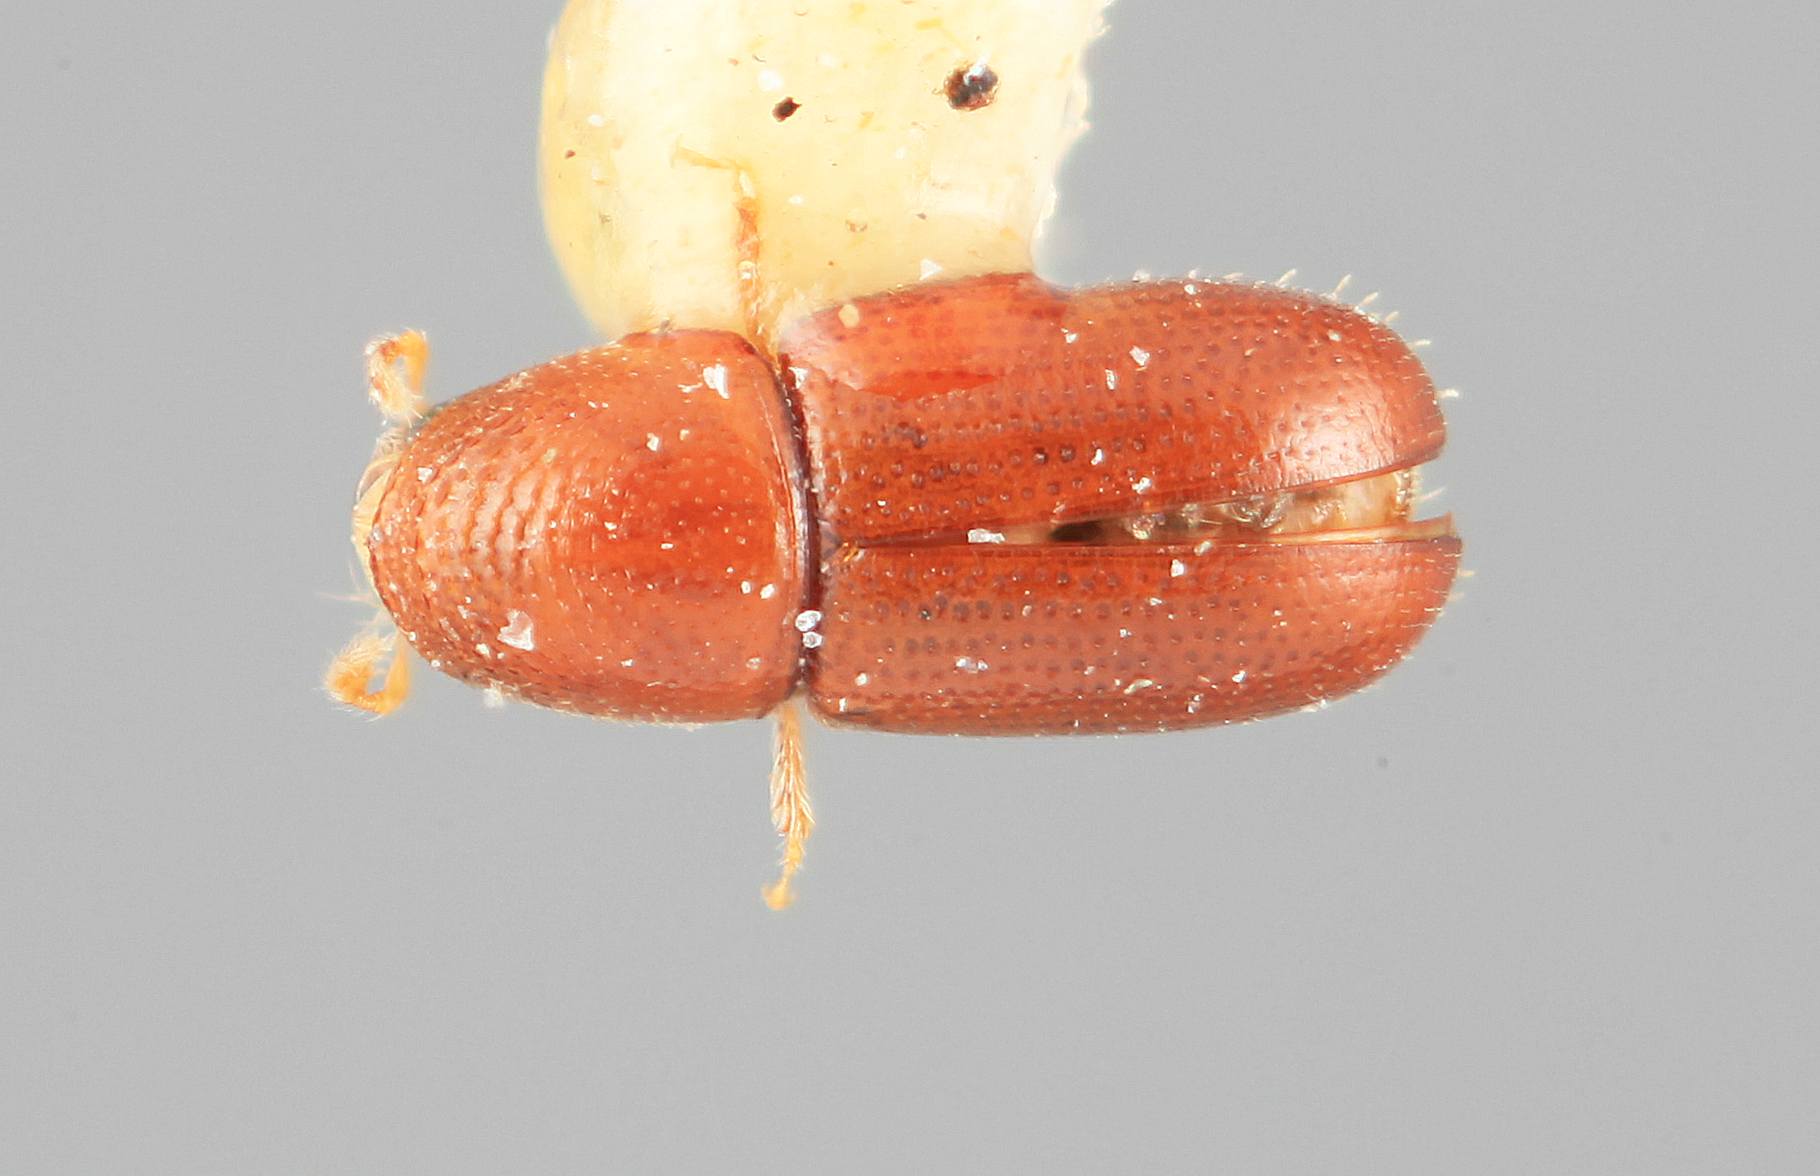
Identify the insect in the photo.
Araptus facetus
